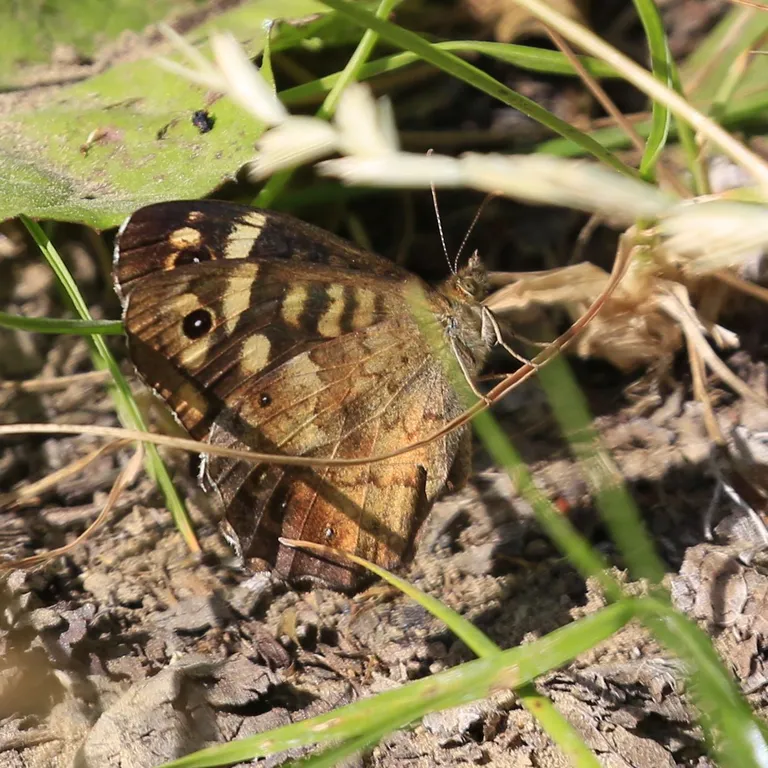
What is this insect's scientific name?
Pararge aegeria
